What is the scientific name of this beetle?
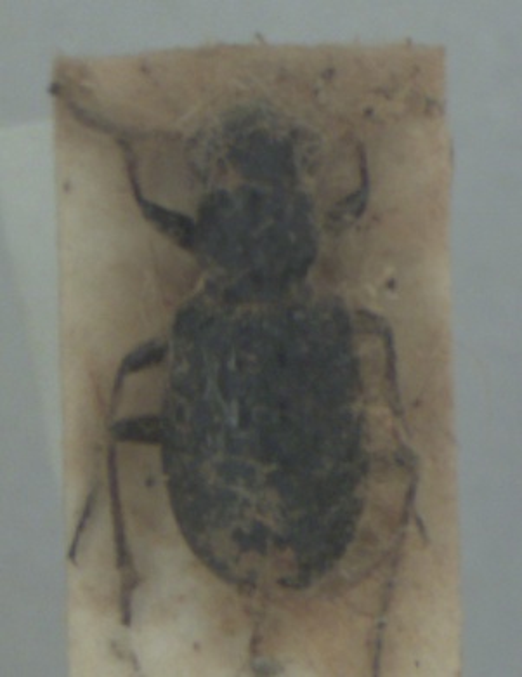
Elaphrus cupreus
